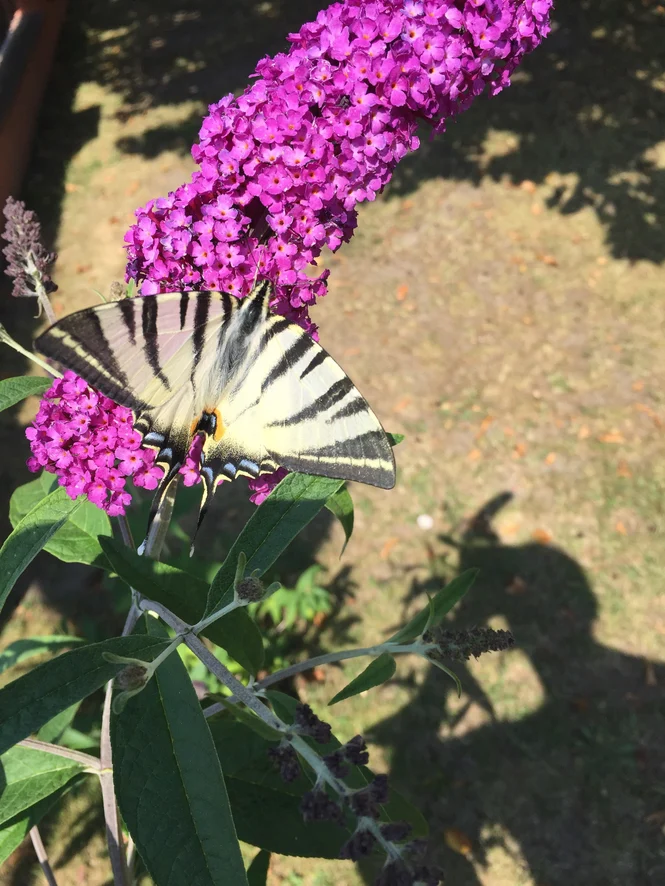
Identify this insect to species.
Iphiclides podalirius
